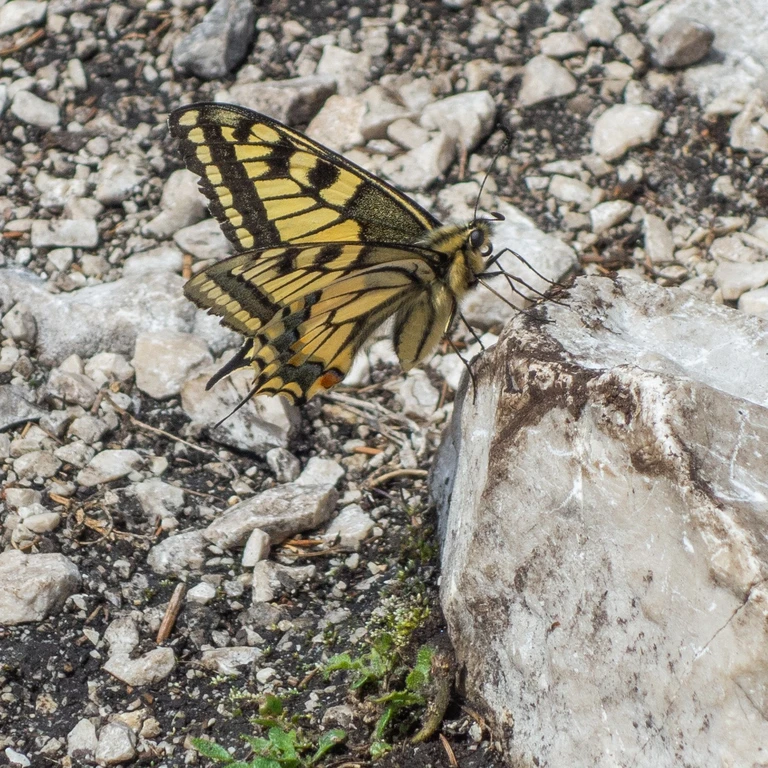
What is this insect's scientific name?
Papilio machaon
